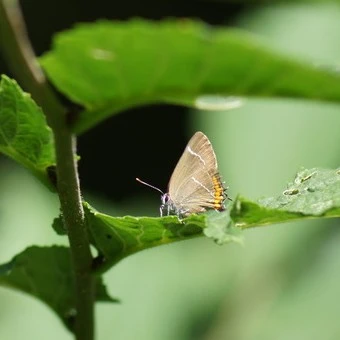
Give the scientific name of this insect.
Satyrium w-album
